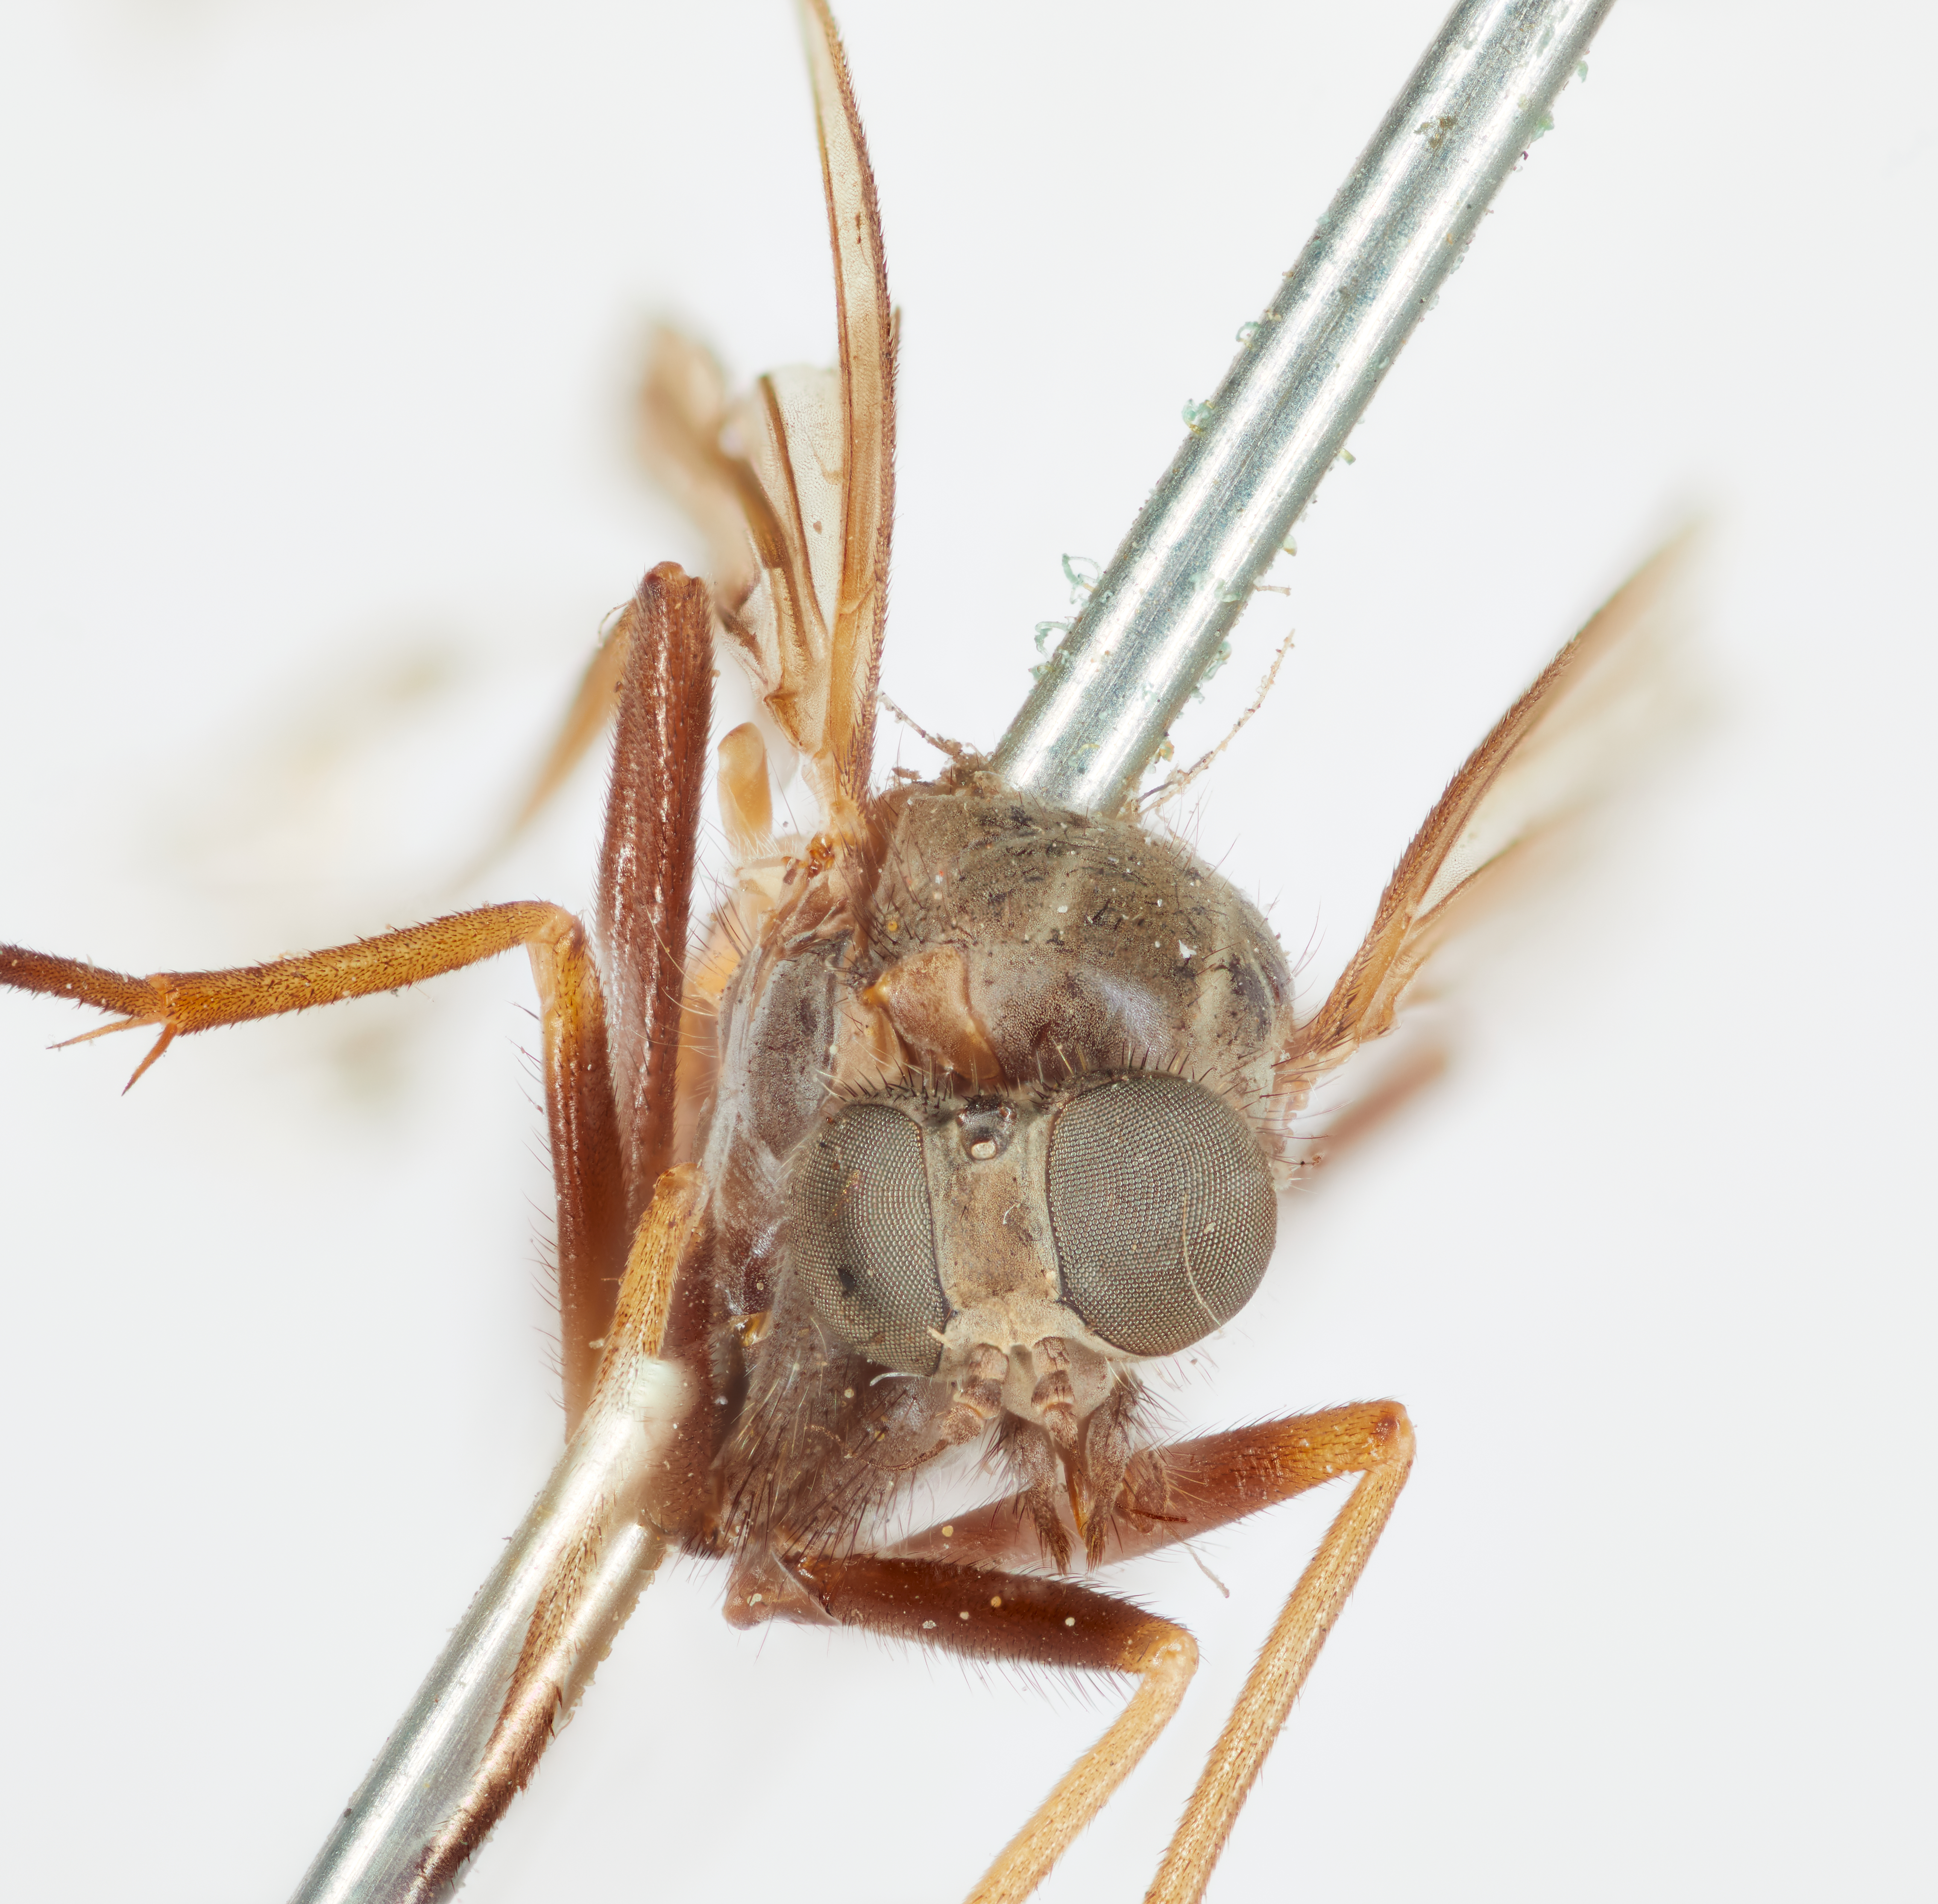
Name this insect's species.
Leptis flavonigra
